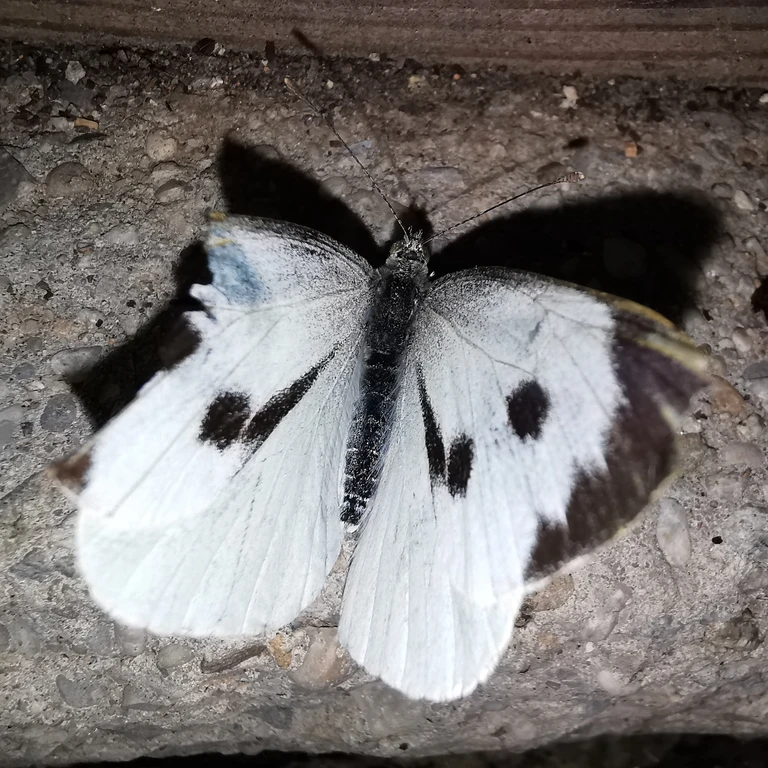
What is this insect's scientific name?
Pieris brassicae
